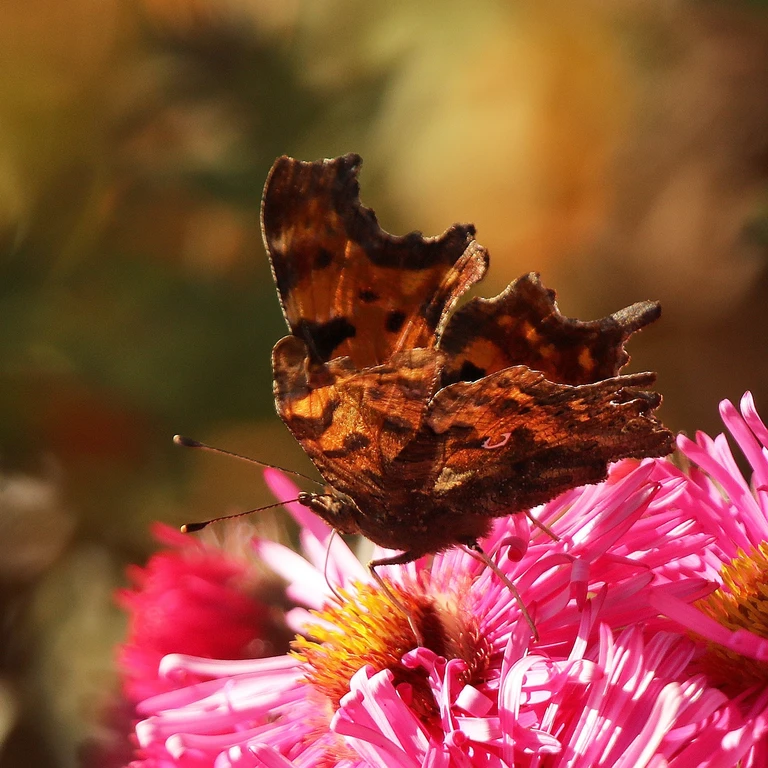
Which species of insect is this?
Polygonia c-album
